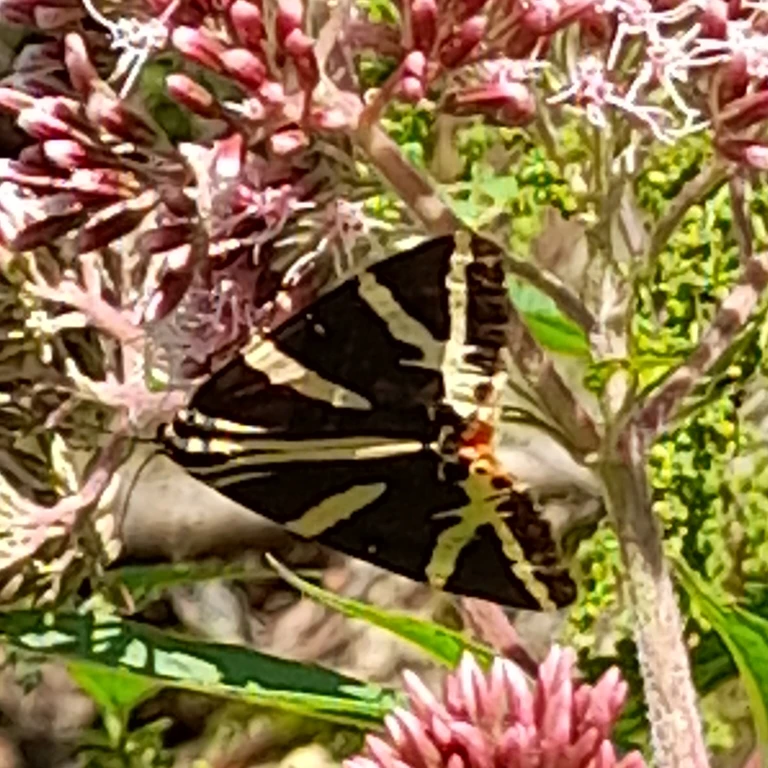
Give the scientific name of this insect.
Euplagia quadripunctaria
